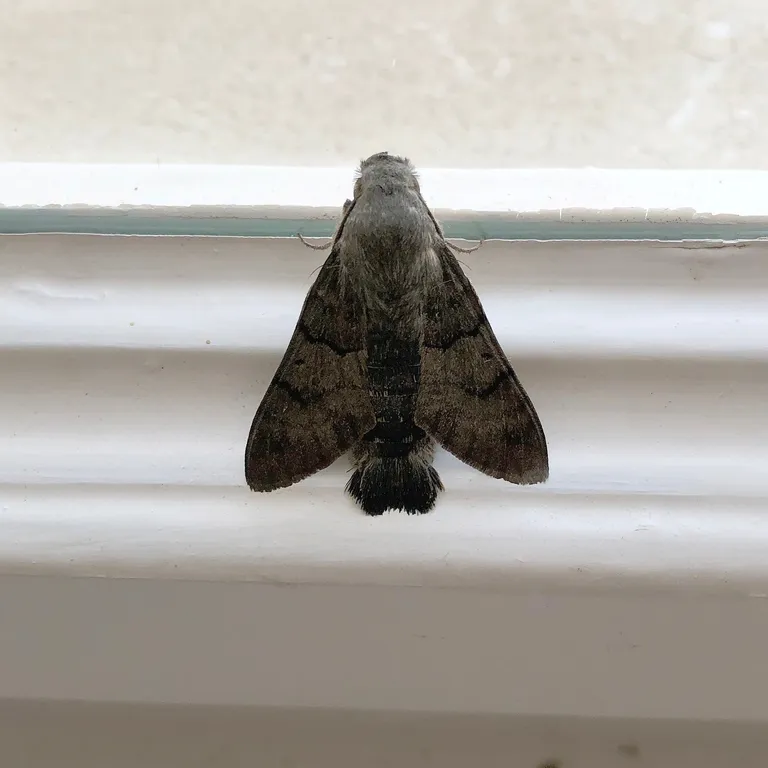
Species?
Macroglossum stellatarum
